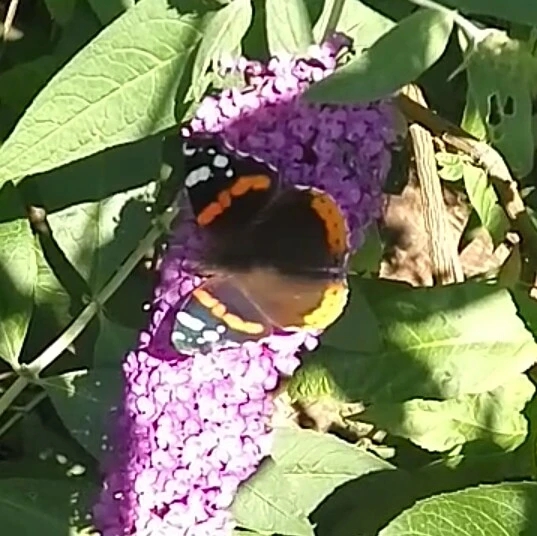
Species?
Vanessa atalanta
